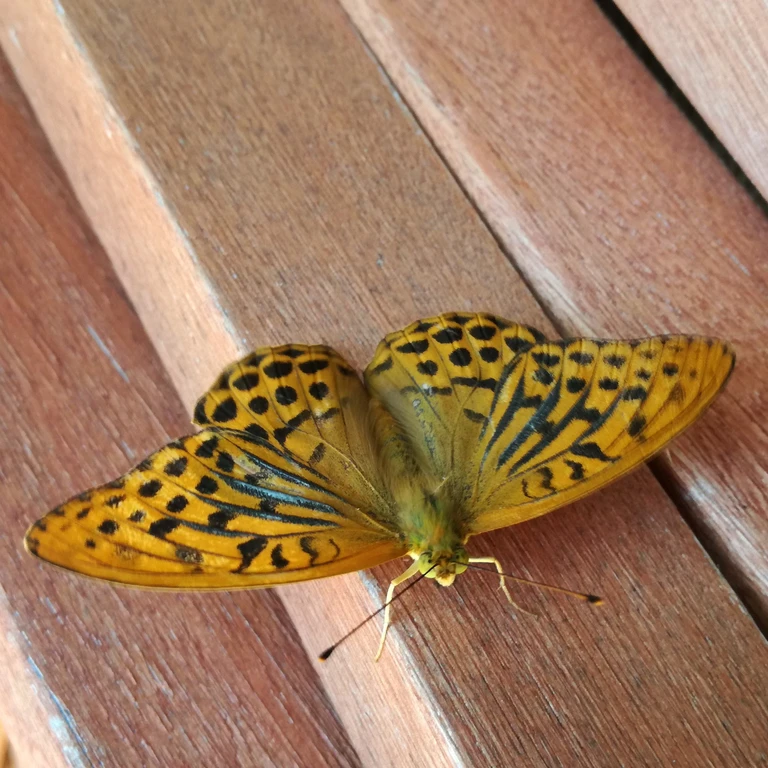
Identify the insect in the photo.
Argynnis paphia
